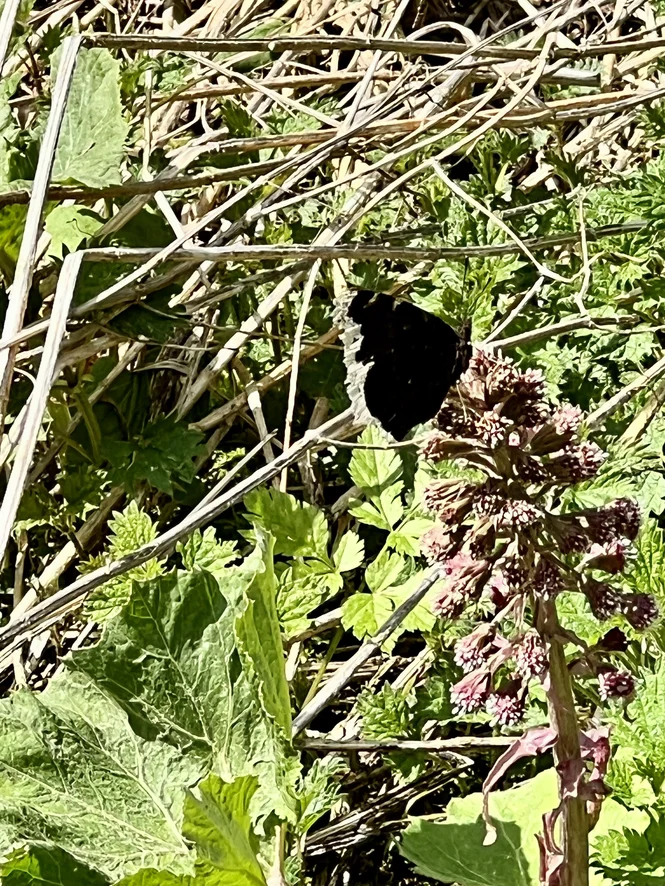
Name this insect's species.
Nymphalis antiopa
